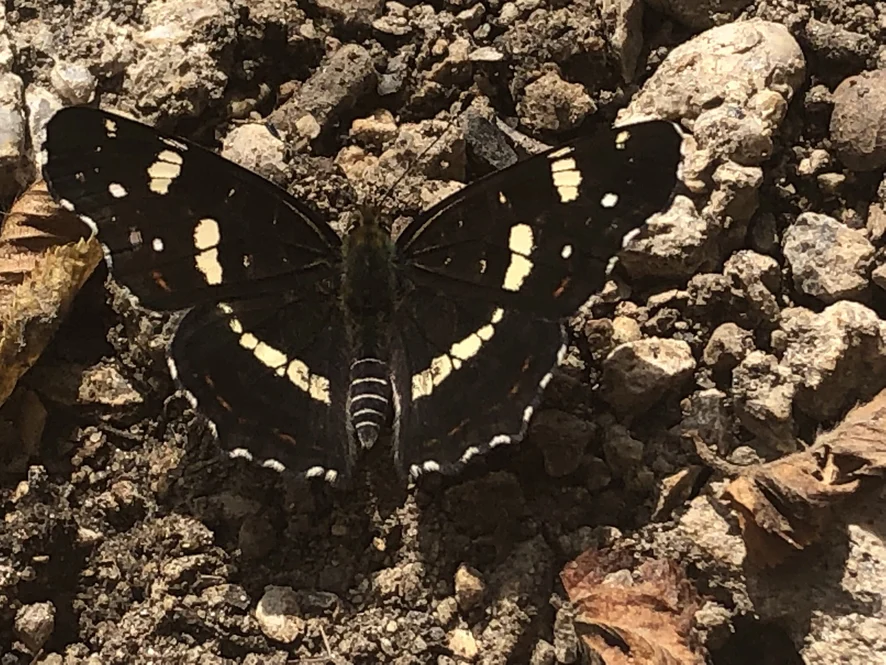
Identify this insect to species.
Araschnia levana
